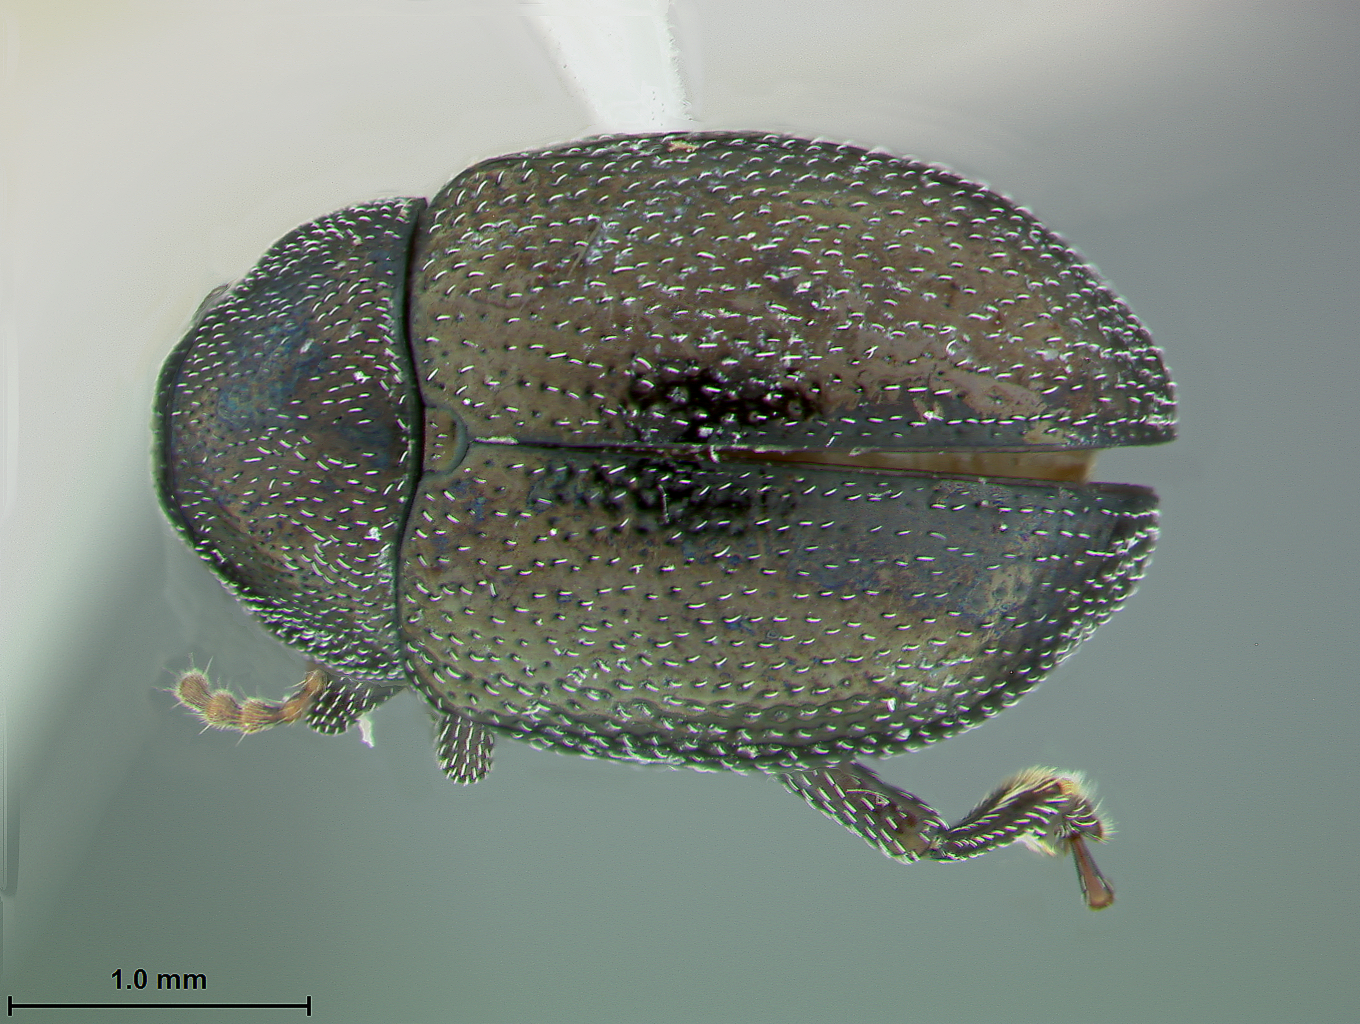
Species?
Chalcosicya crotonis
